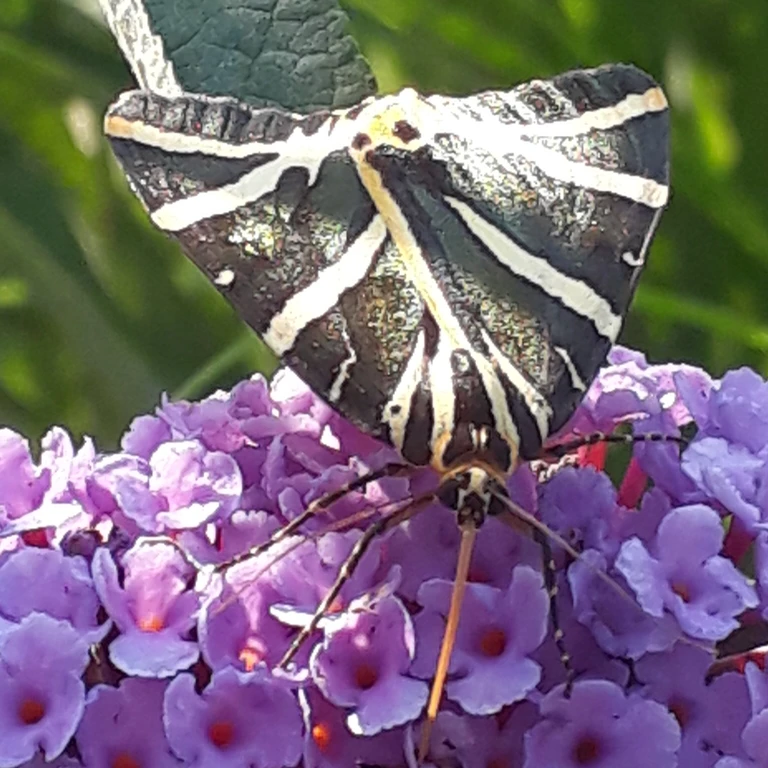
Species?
Euplagia quadripunctaria
